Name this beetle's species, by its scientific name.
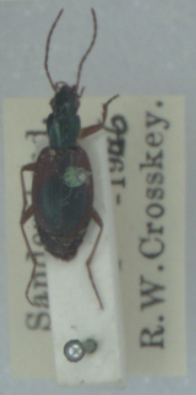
Anchomenus dorsalis
